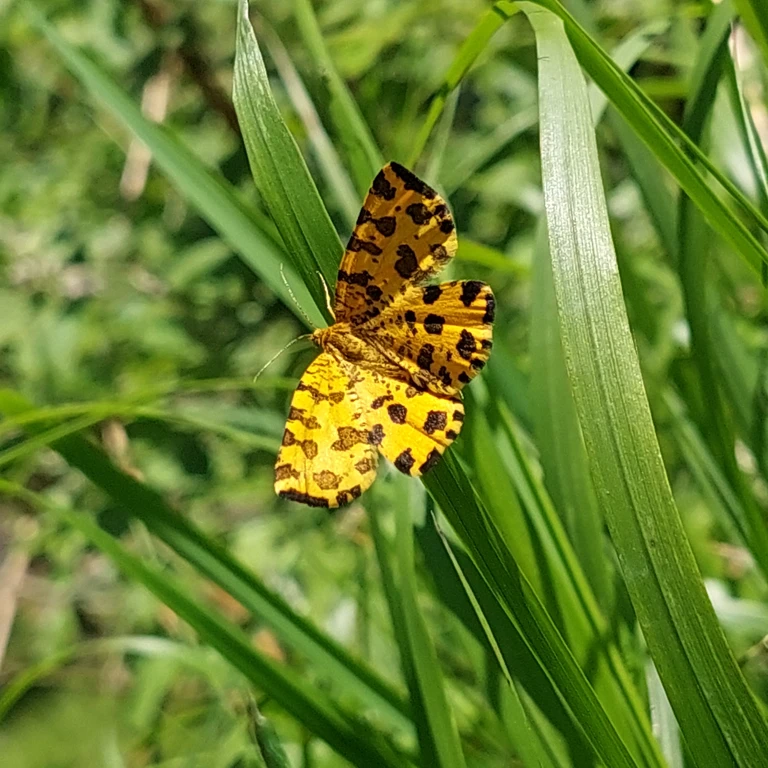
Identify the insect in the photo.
Pseudopanthera macularia
